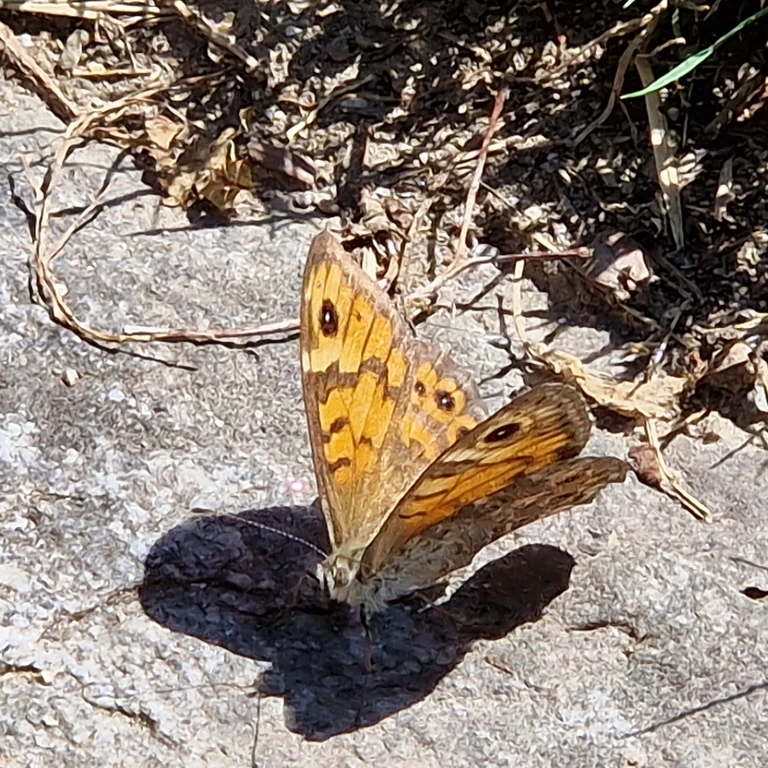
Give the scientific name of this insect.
Lasiommata megera (also Pararge megera)
